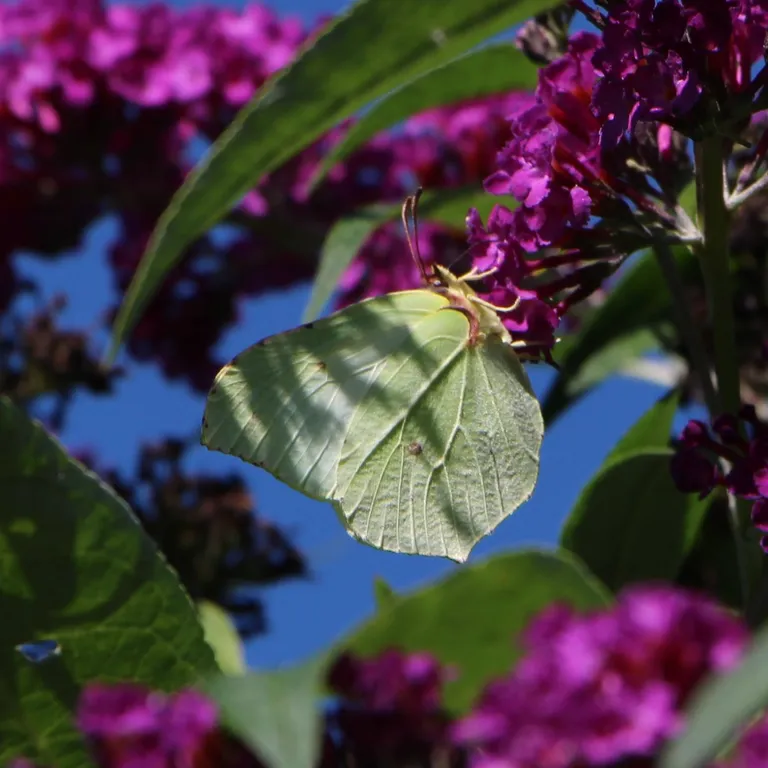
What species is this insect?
Gonepteryx rhamni
